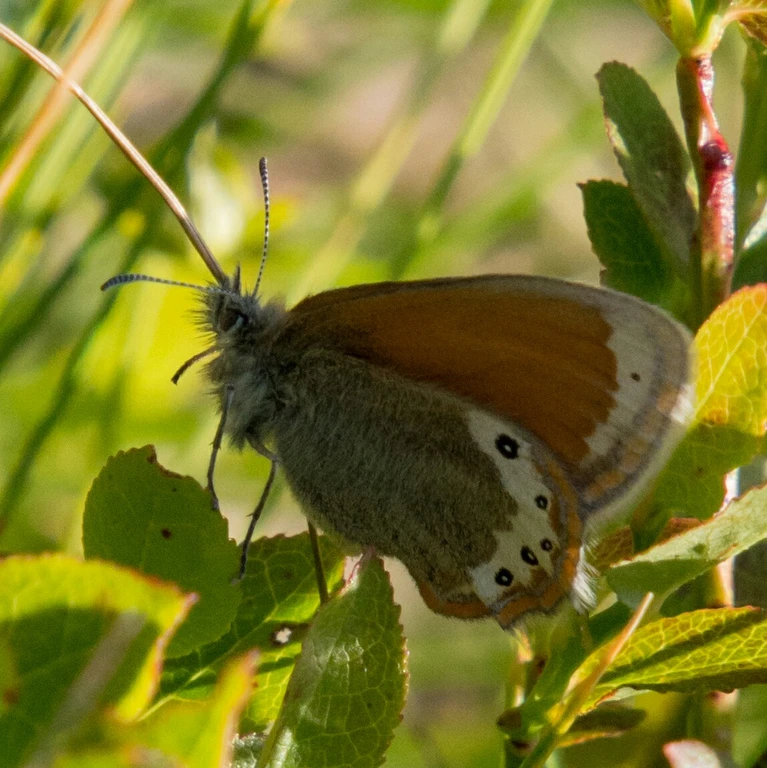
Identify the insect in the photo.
Coenonympha gardetta
